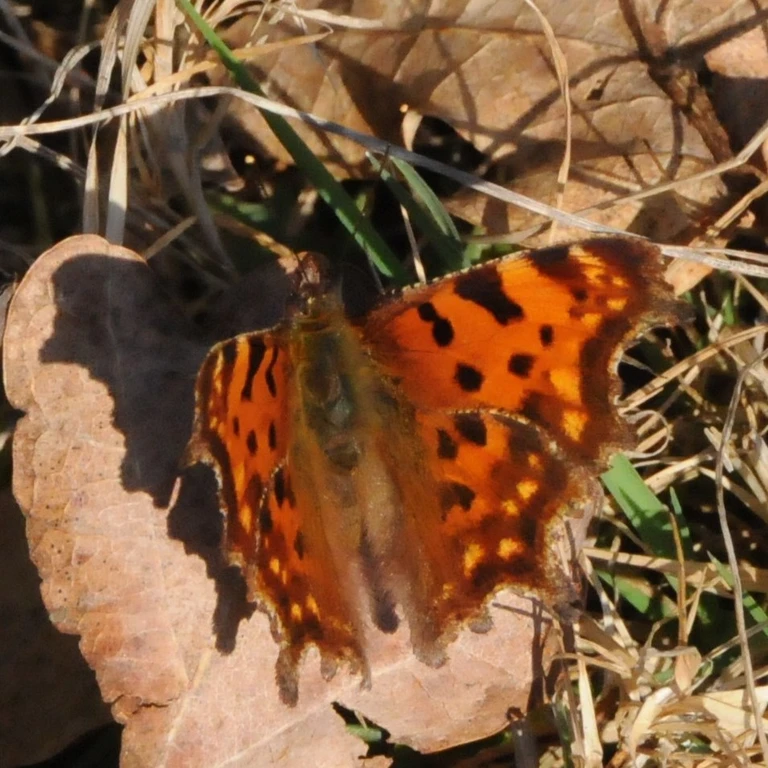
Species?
Polygonia c-album
